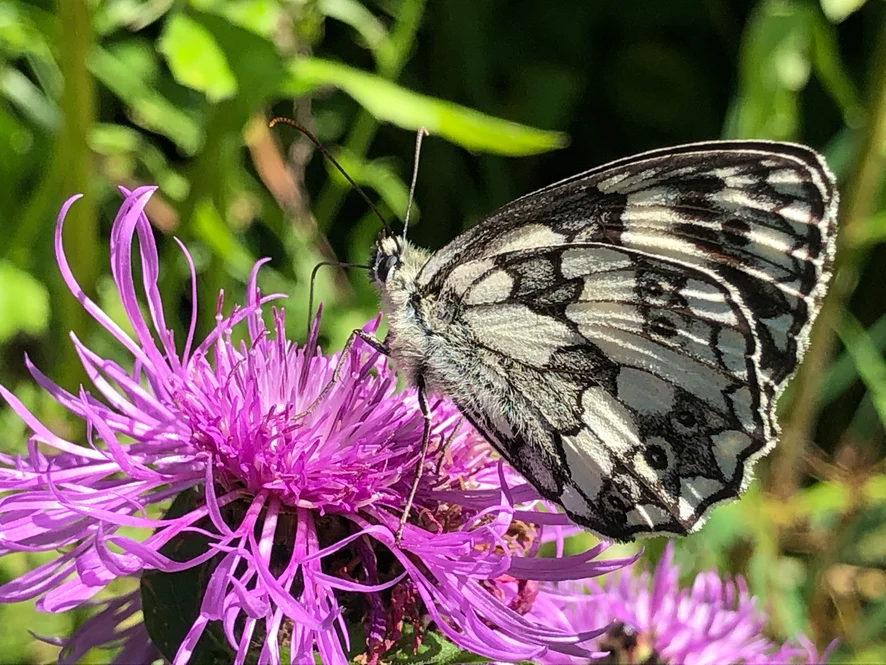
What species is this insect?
Melanargia galathea
